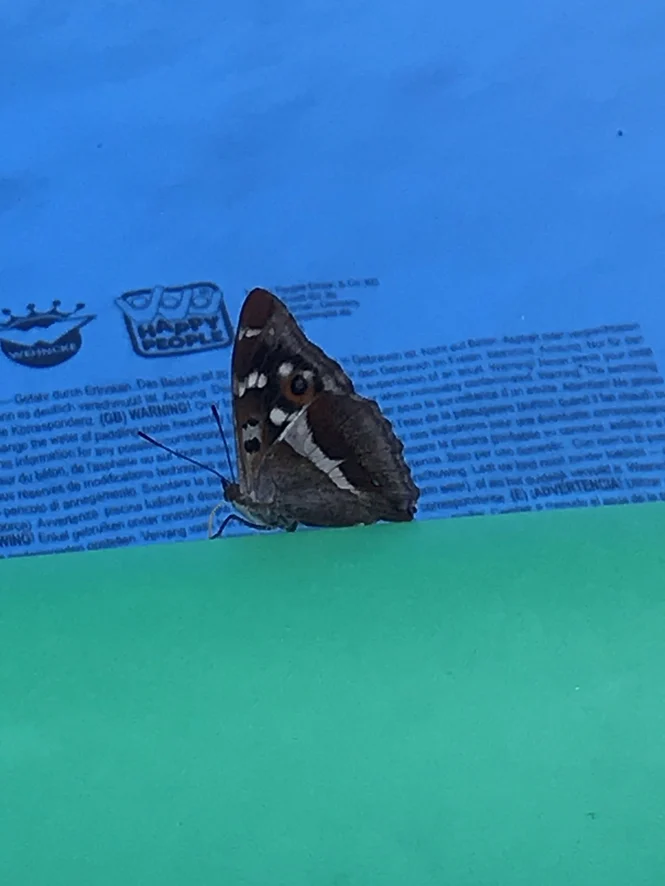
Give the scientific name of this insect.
Apatura iris
